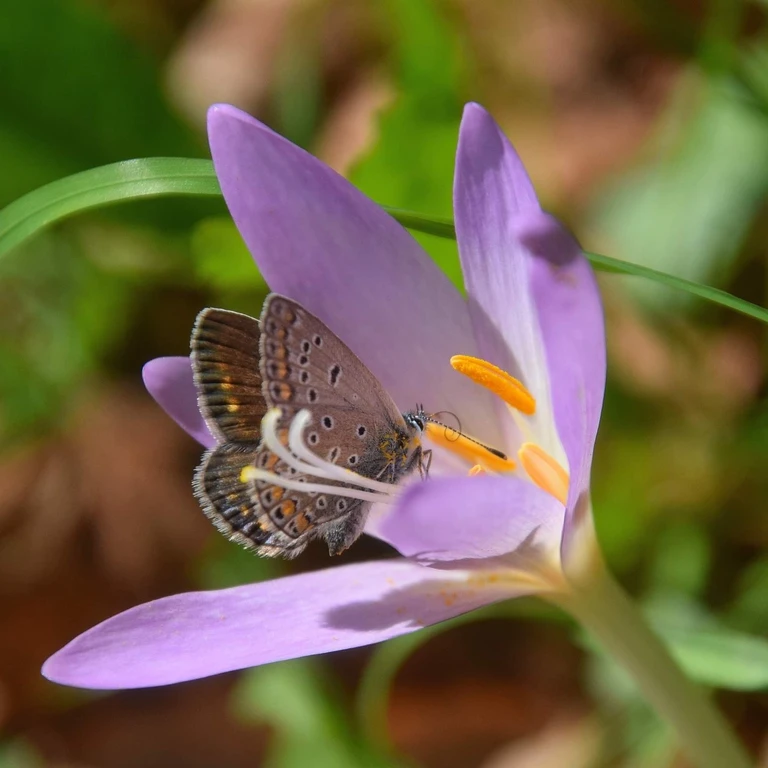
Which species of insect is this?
Polyommatus icarus
